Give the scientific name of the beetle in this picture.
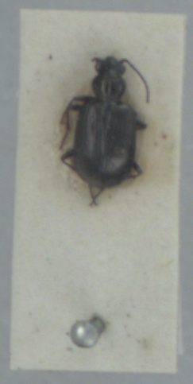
Bembidion punctulatum
